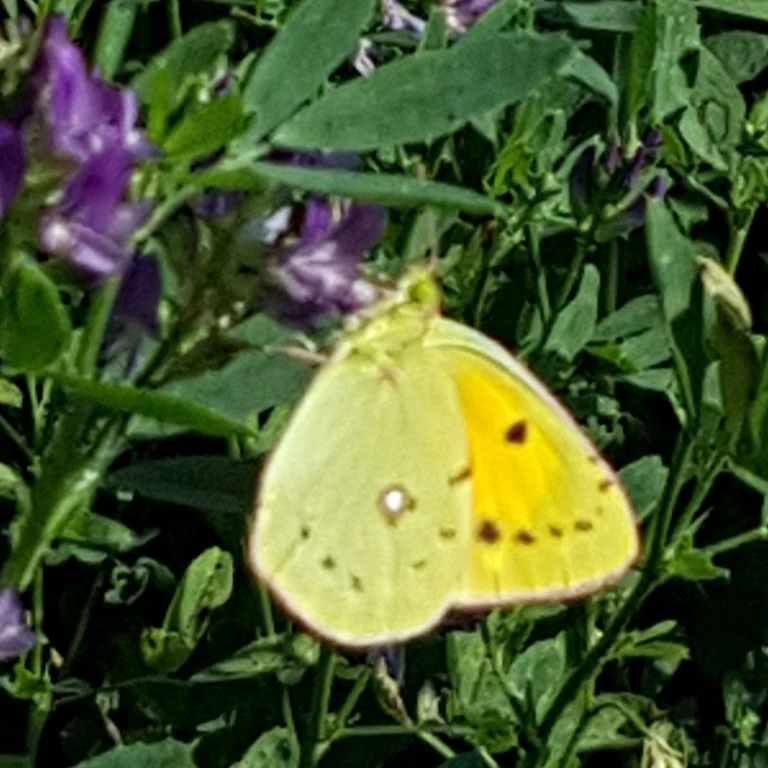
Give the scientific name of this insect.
Colias croceus
